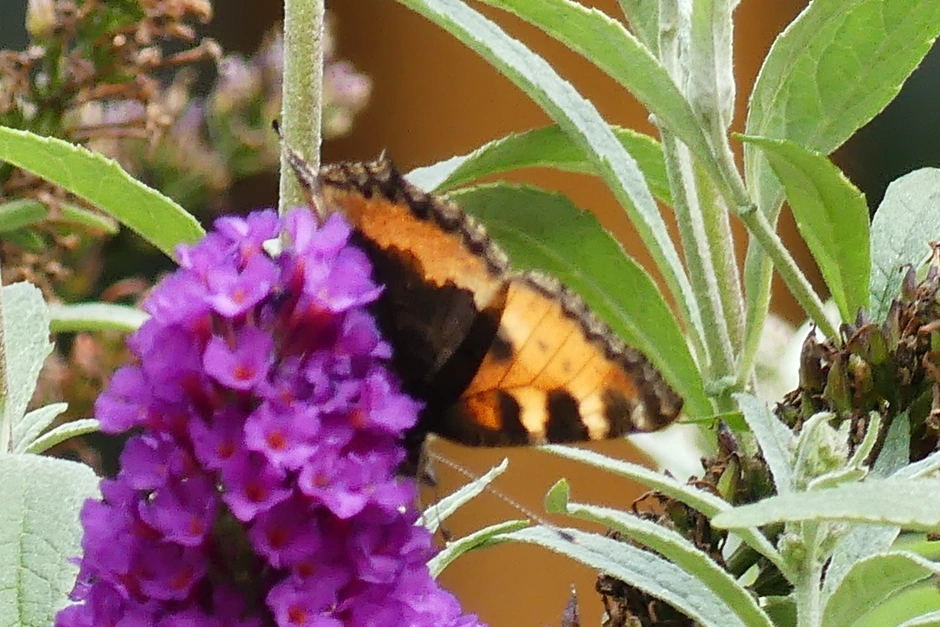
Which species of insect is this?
Aglais urticae
